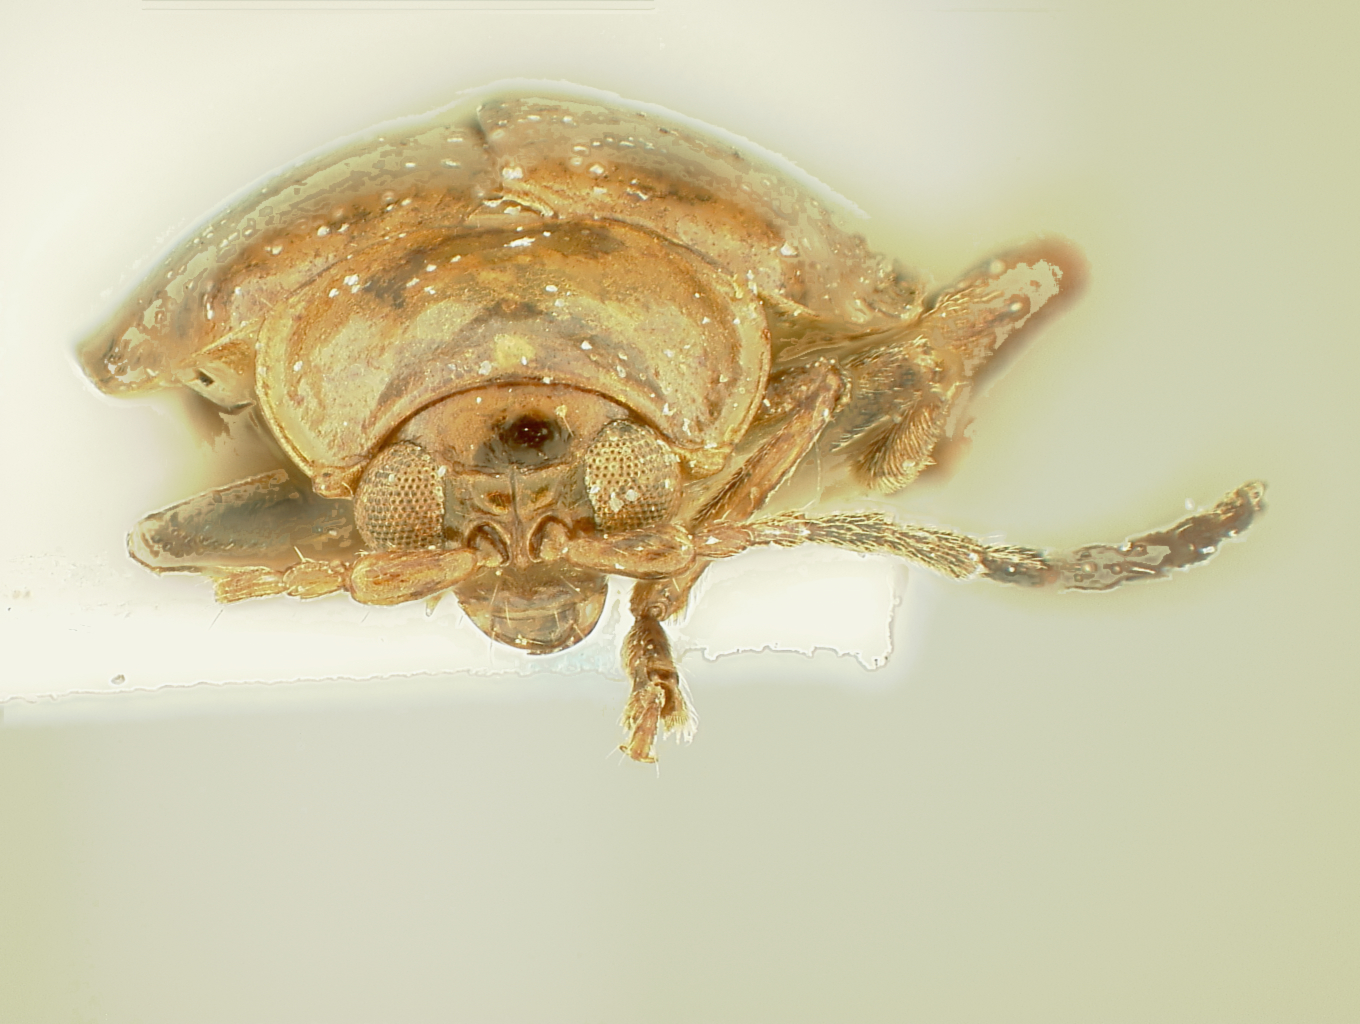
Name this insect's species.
Hyphasis apicata
